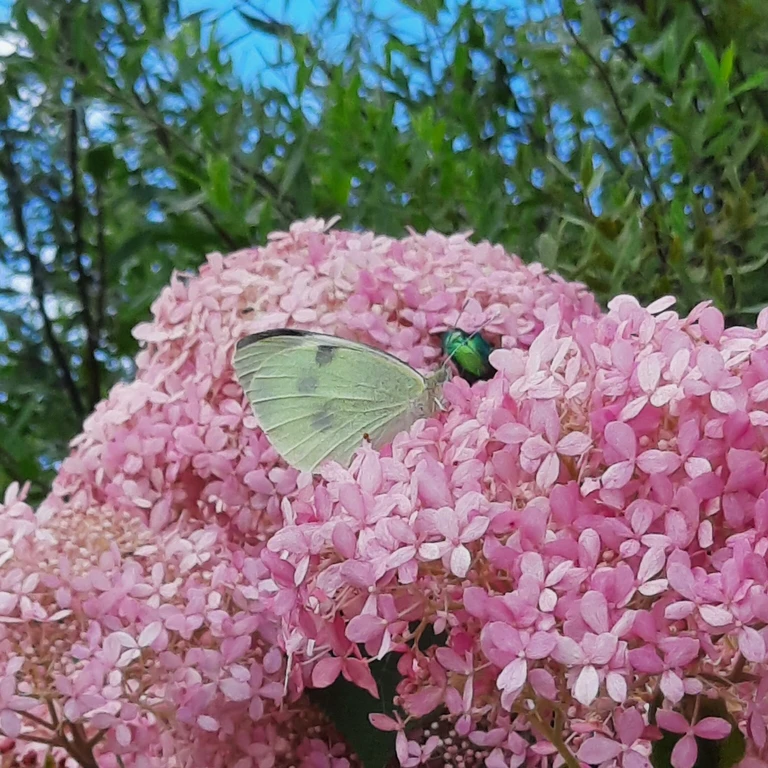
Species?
Pieris brassicae
